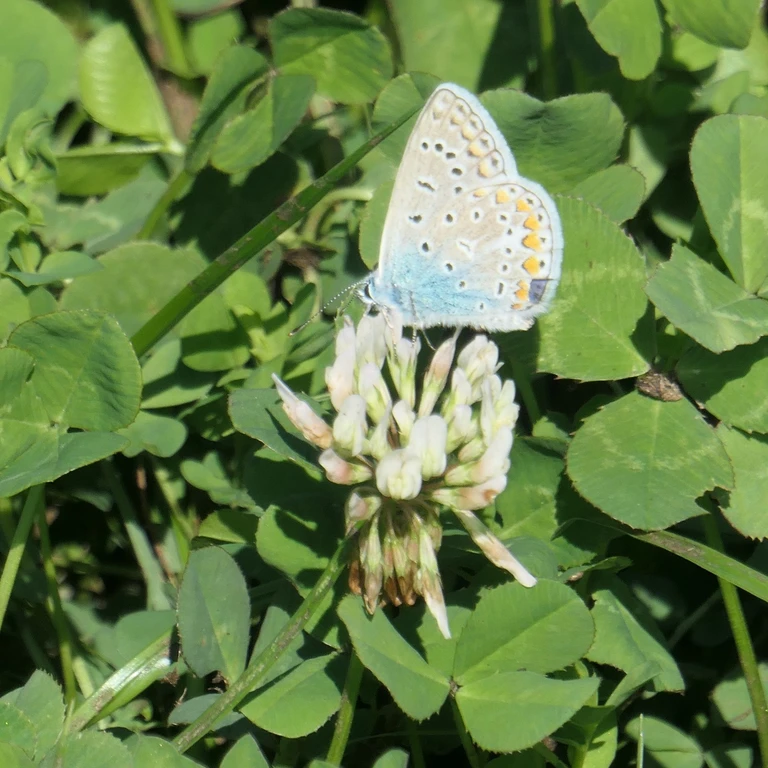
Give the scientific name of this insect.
Polyommatus icarus
